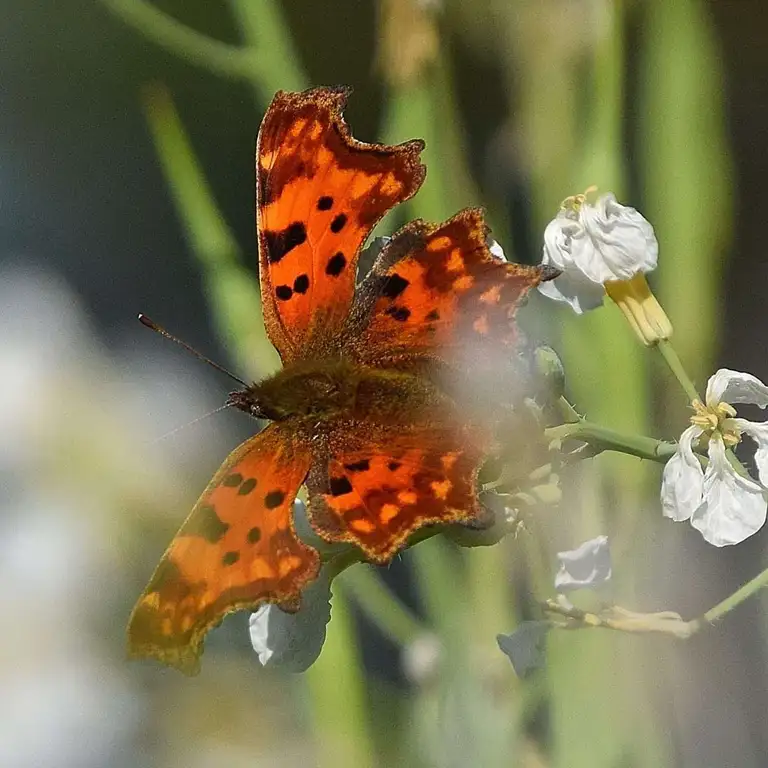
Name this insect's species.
Polygonia c-album
